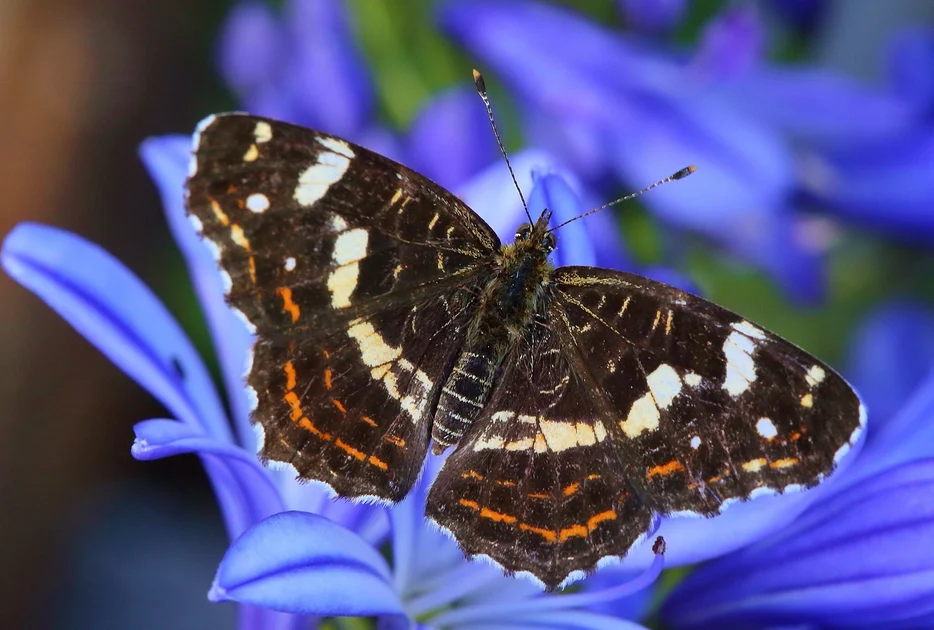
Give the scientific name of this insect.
Araschnia levana
